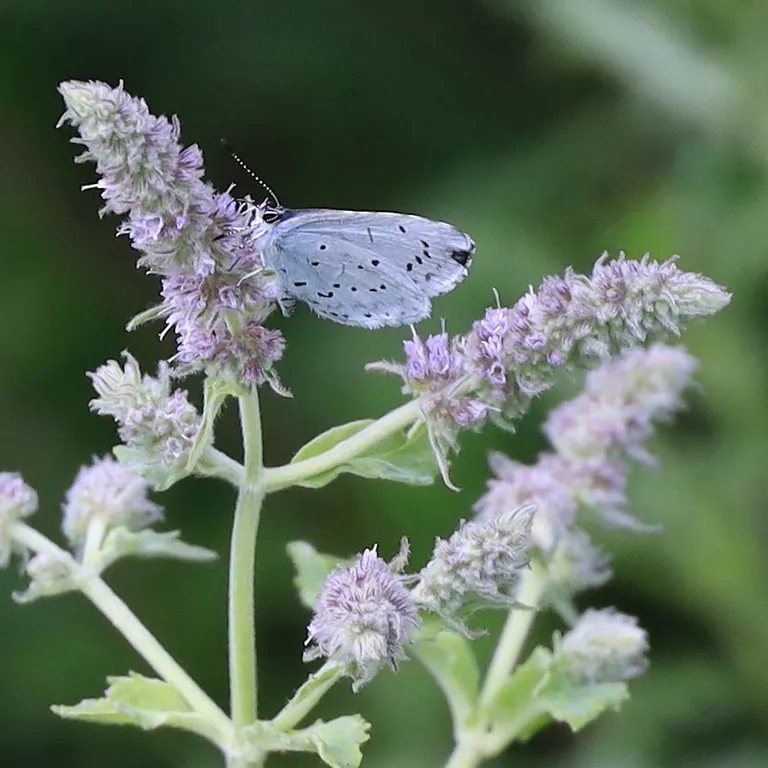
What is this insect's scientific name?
Celastrina argiolus
